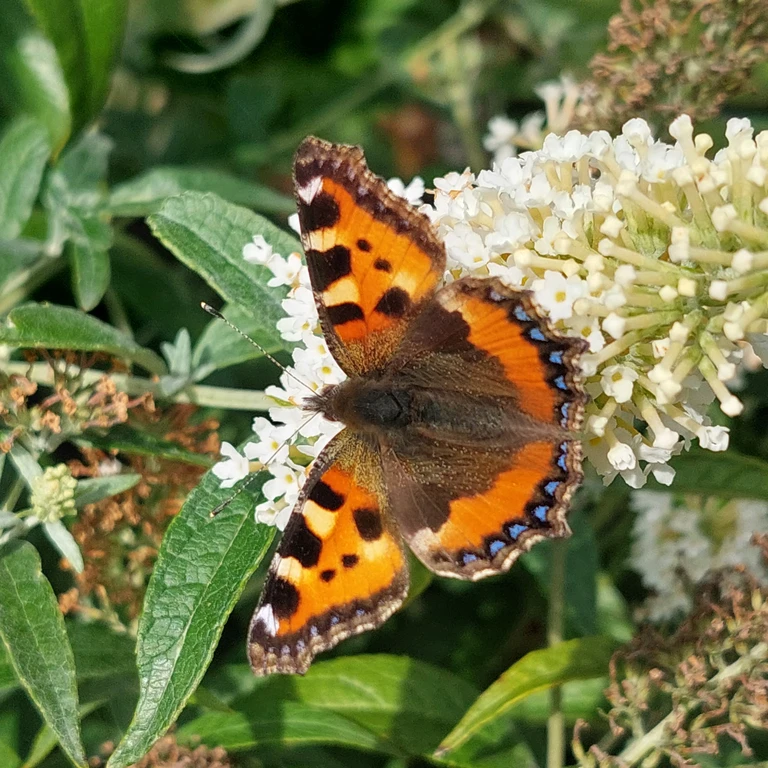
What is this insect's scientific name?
Aglais urticae
